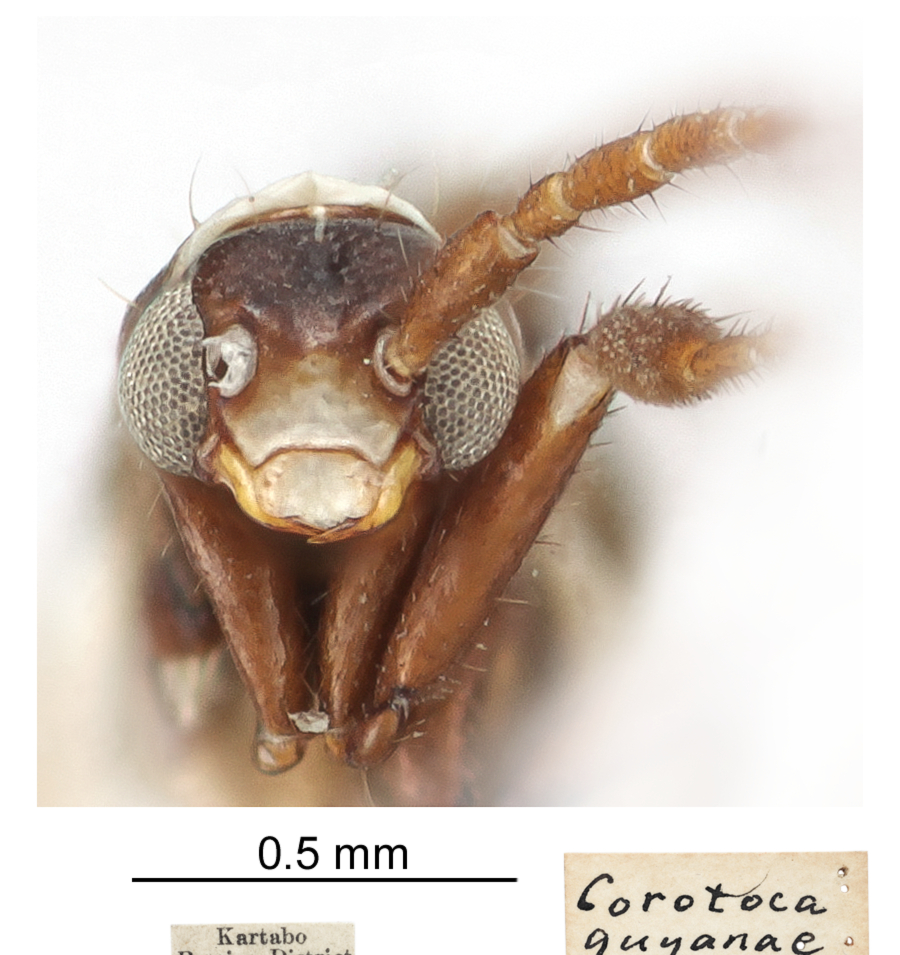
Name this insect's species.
Corotoca guyanae
